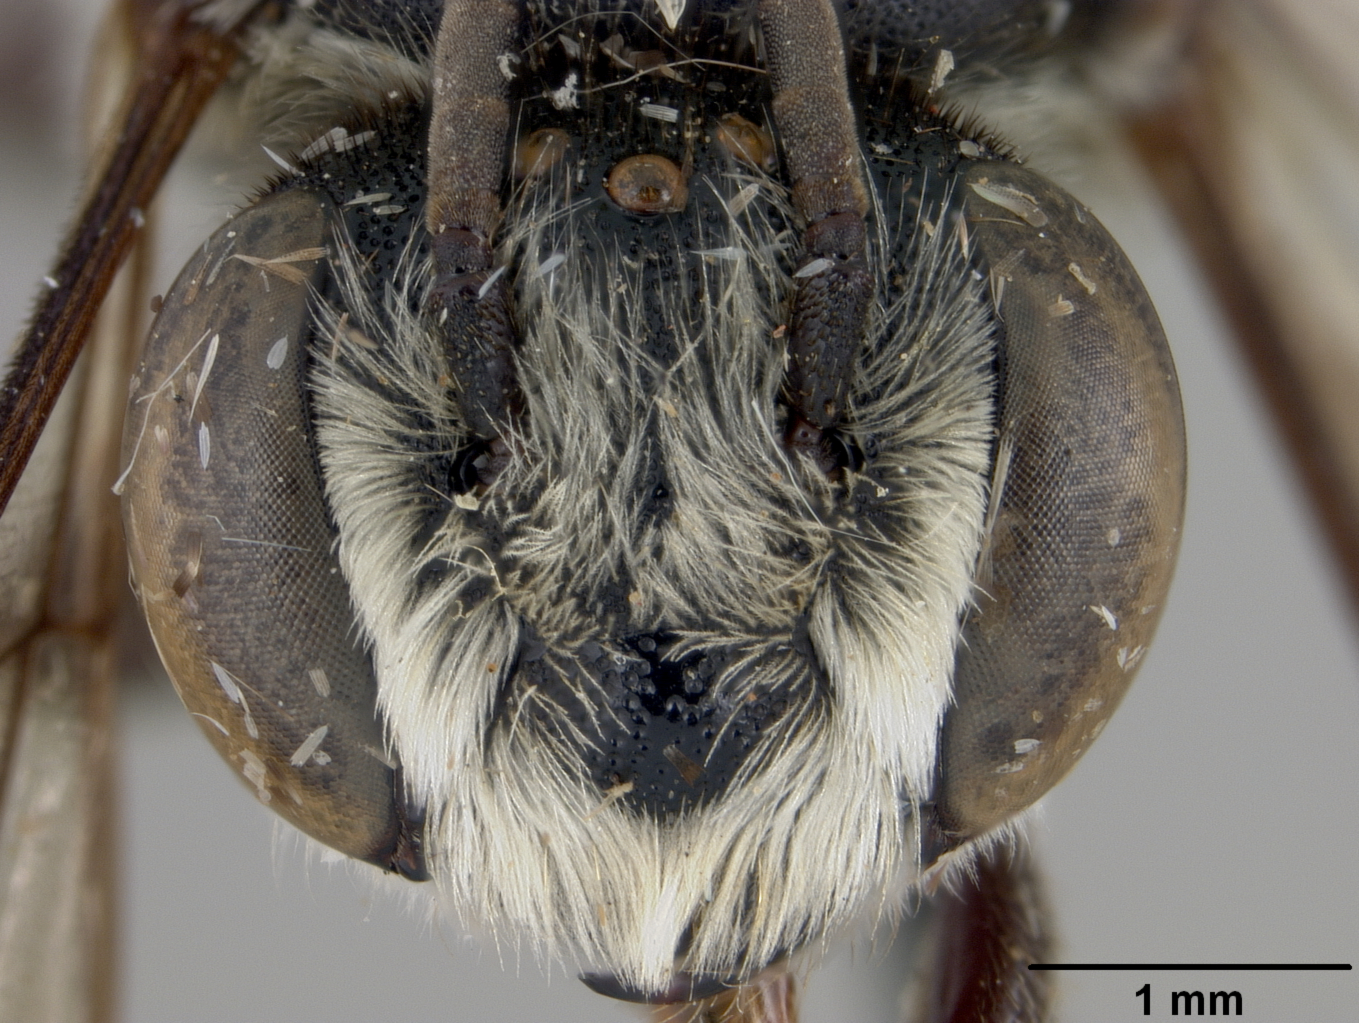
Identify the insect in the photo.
Megachile stomatura
